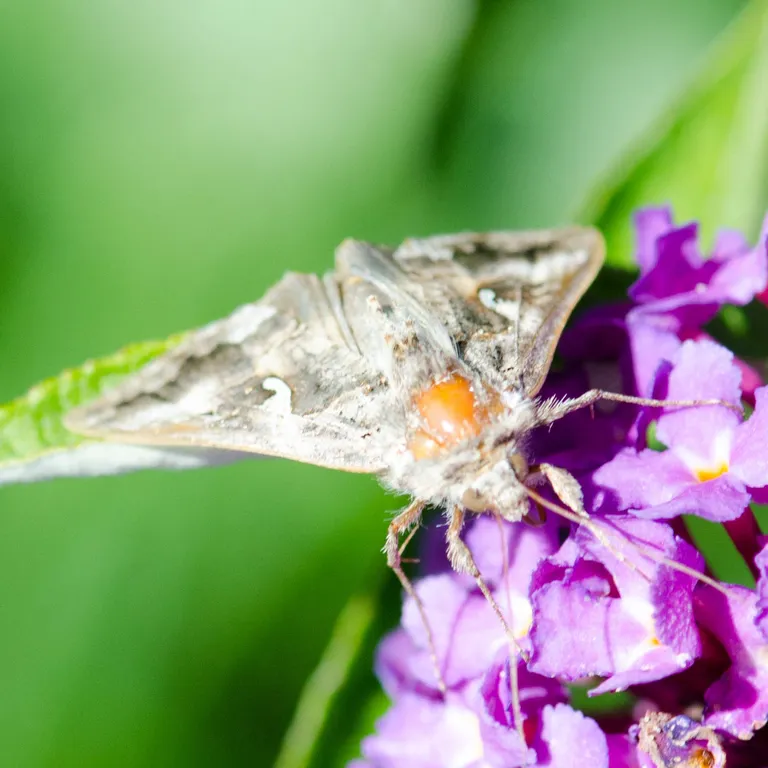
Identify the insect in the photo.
Autographa gamma
